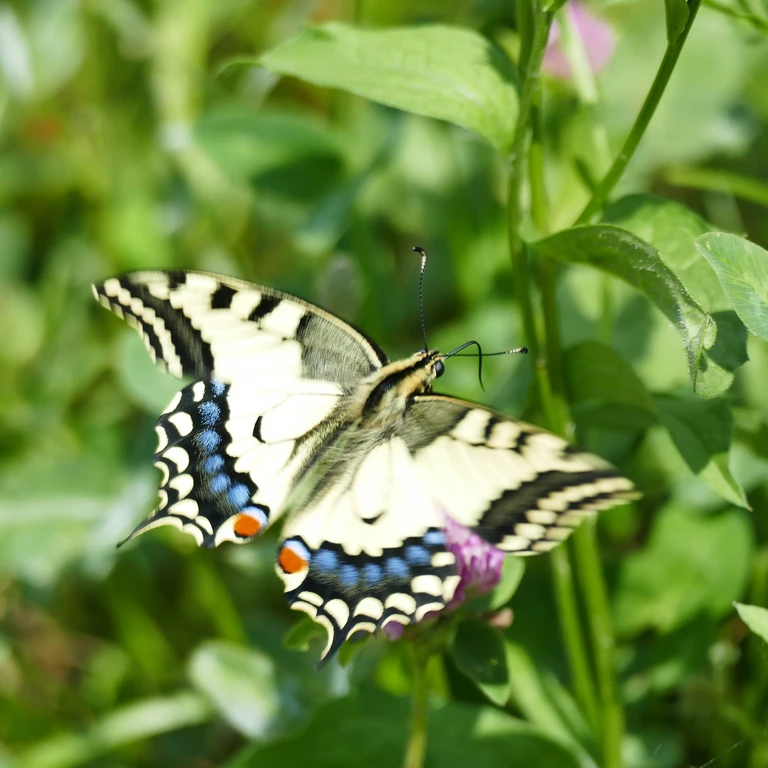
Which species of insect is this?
Papilio machaon
